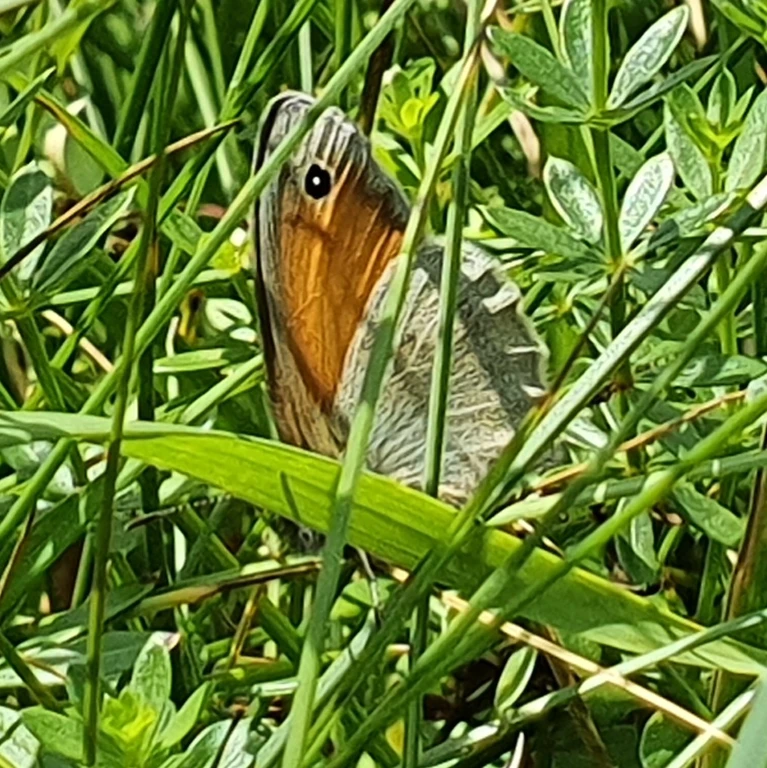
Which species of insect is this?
Coenonympha pamphilus
